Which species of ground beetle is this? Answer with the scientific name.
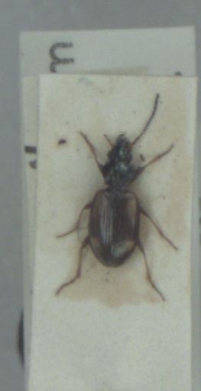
Bembidion bruxellense
